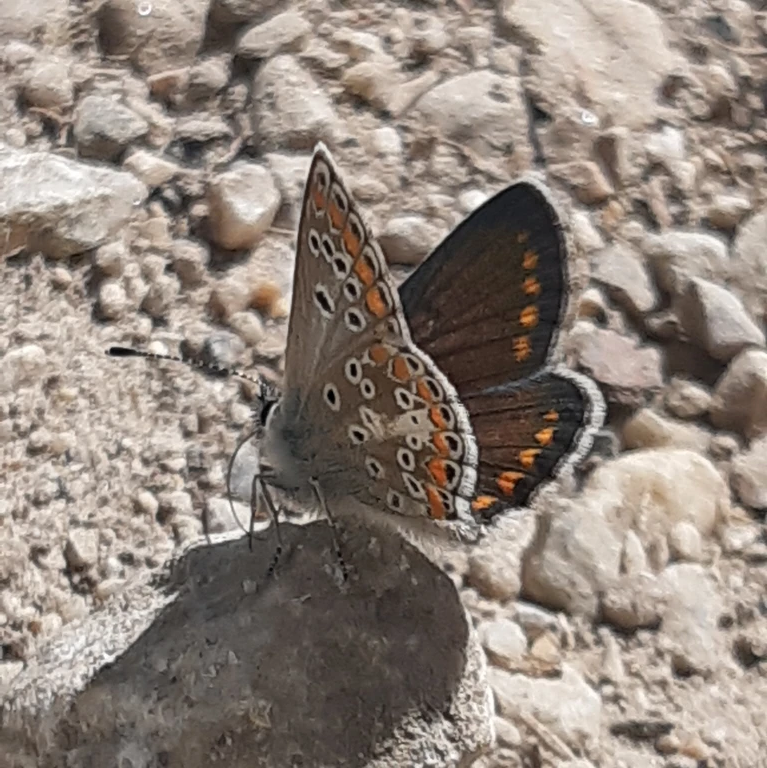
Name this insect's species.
Aricia agestis/artaxerxes
